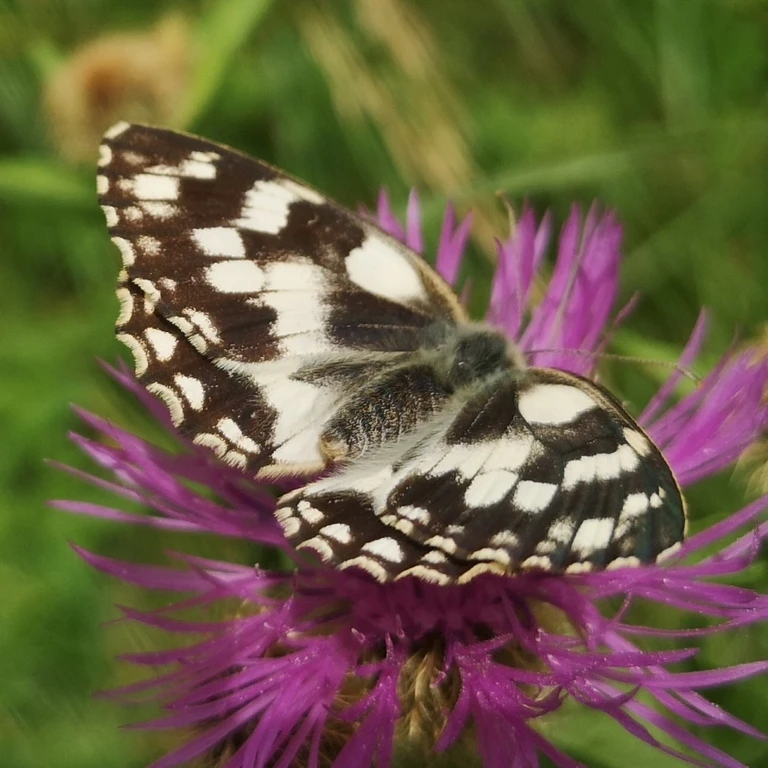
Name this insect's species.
Melanargia galathea
